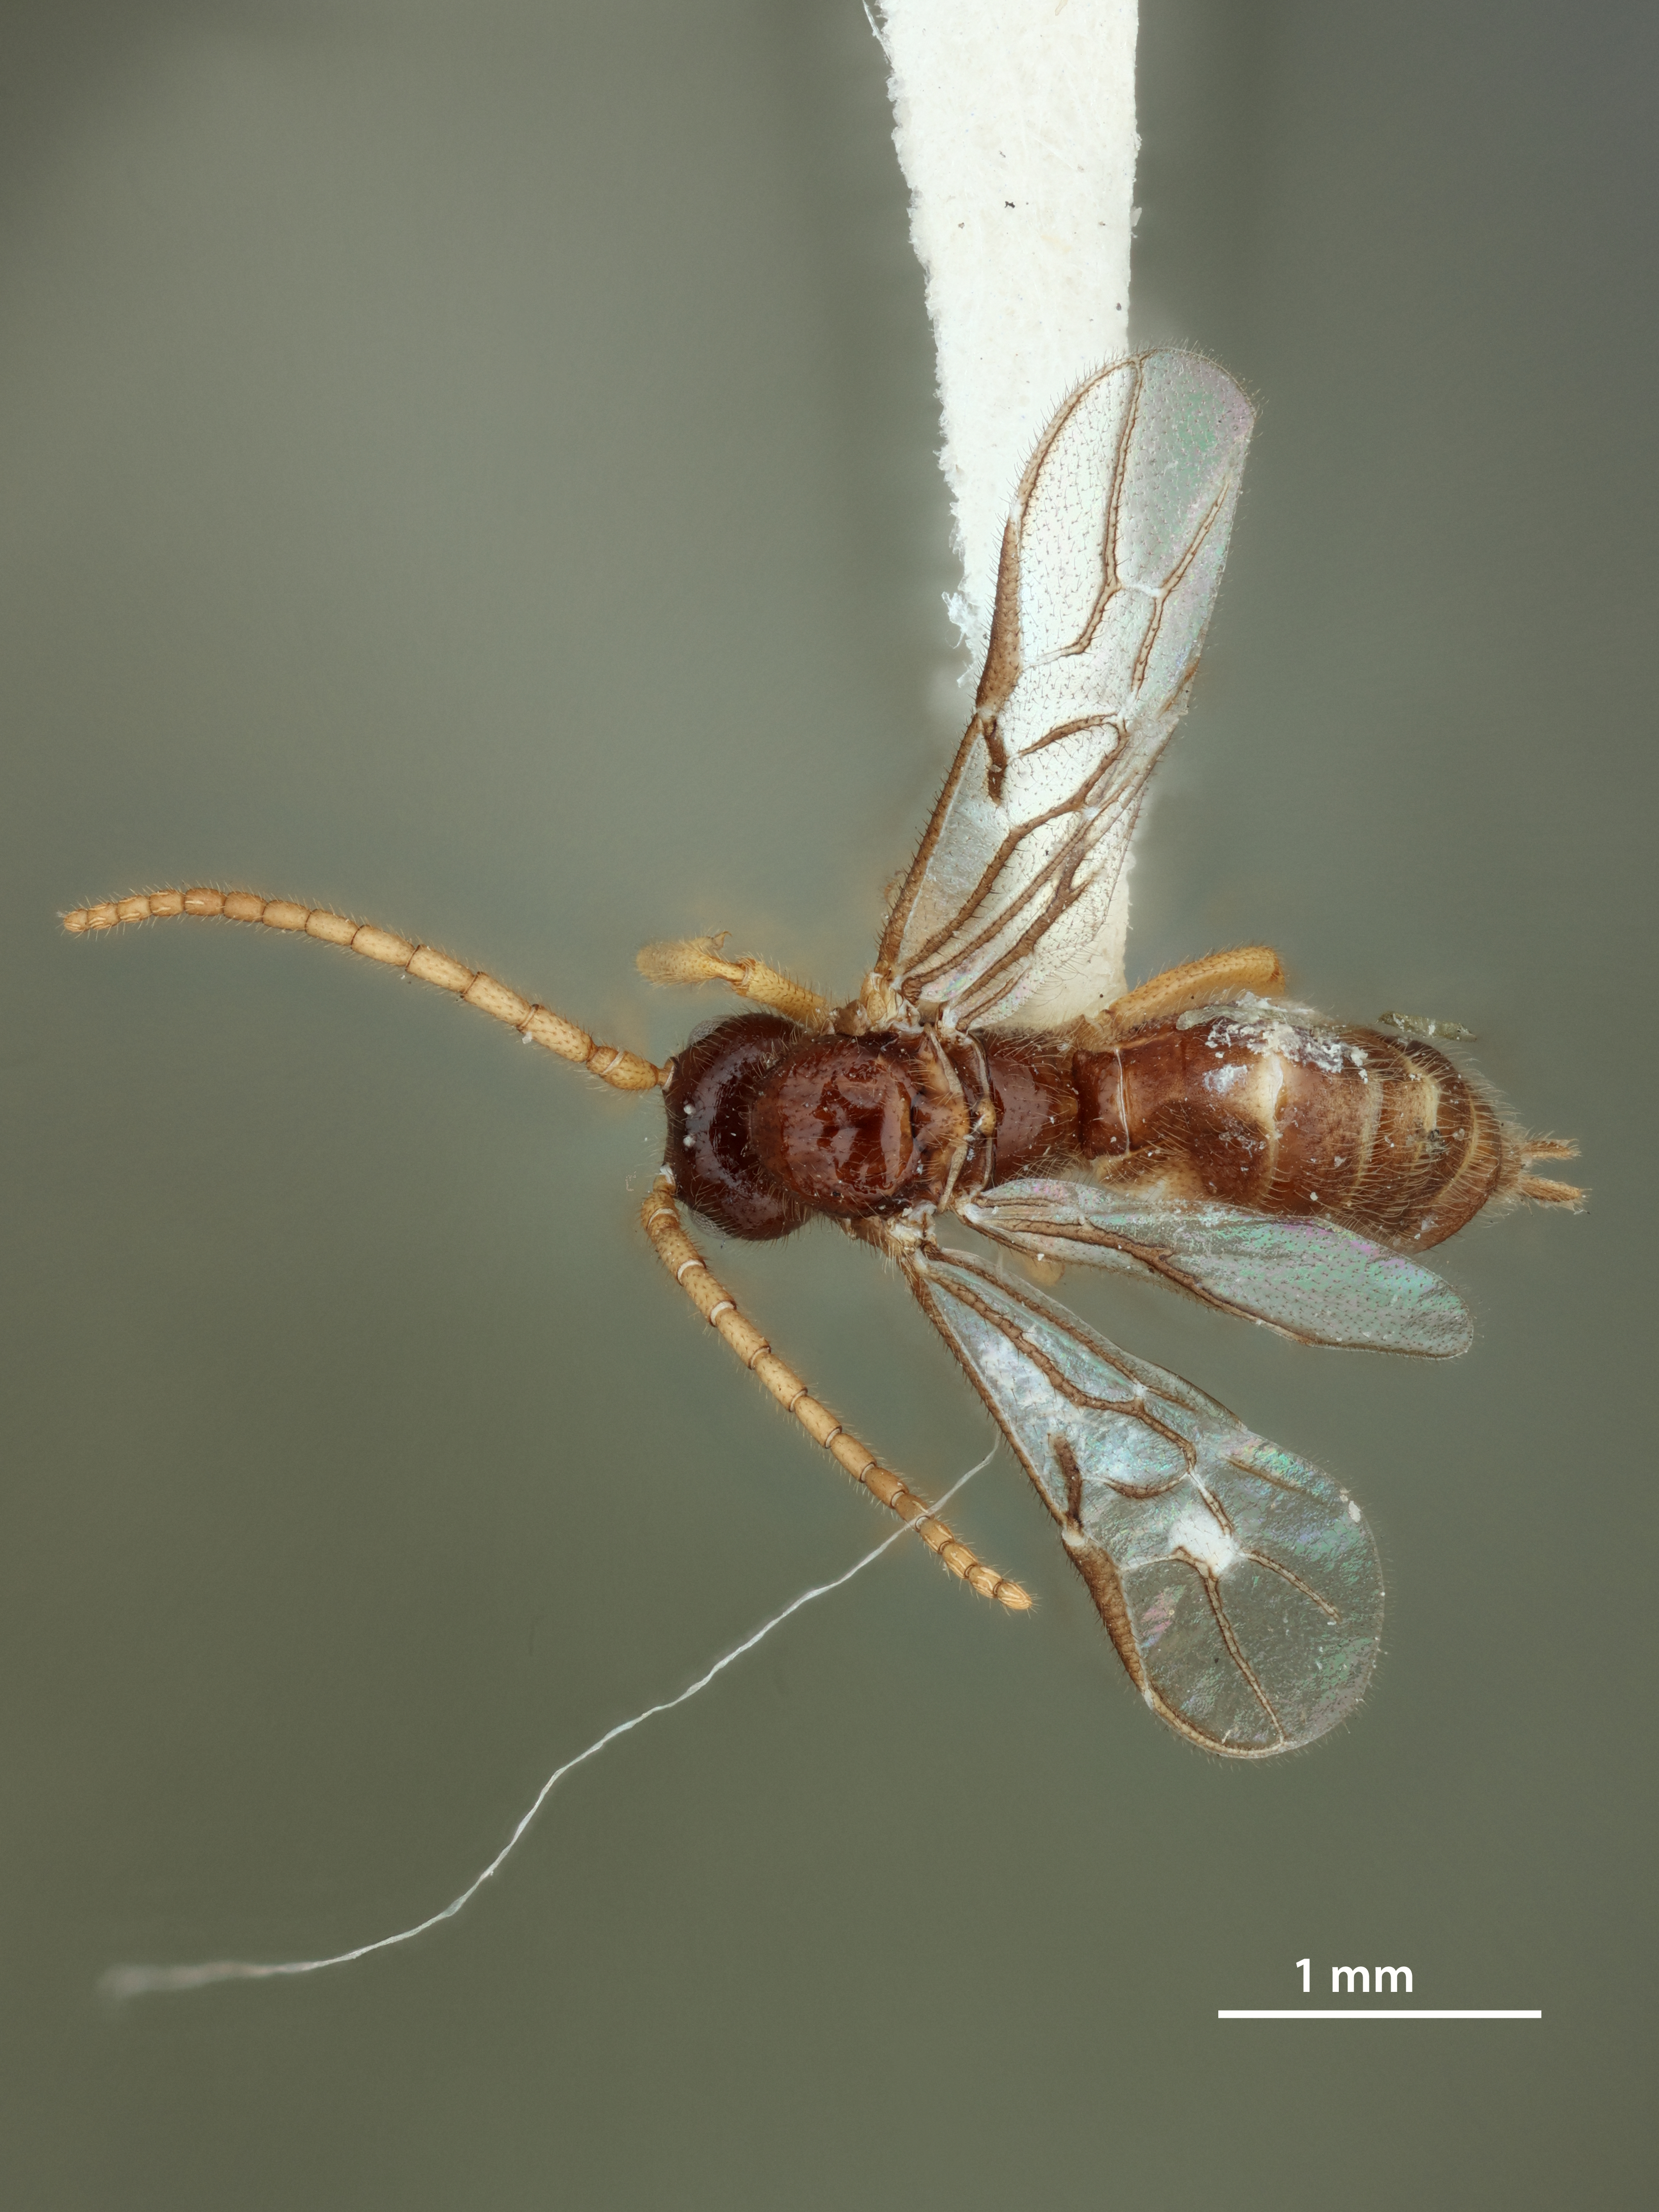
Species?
Ypsistocerus manni
